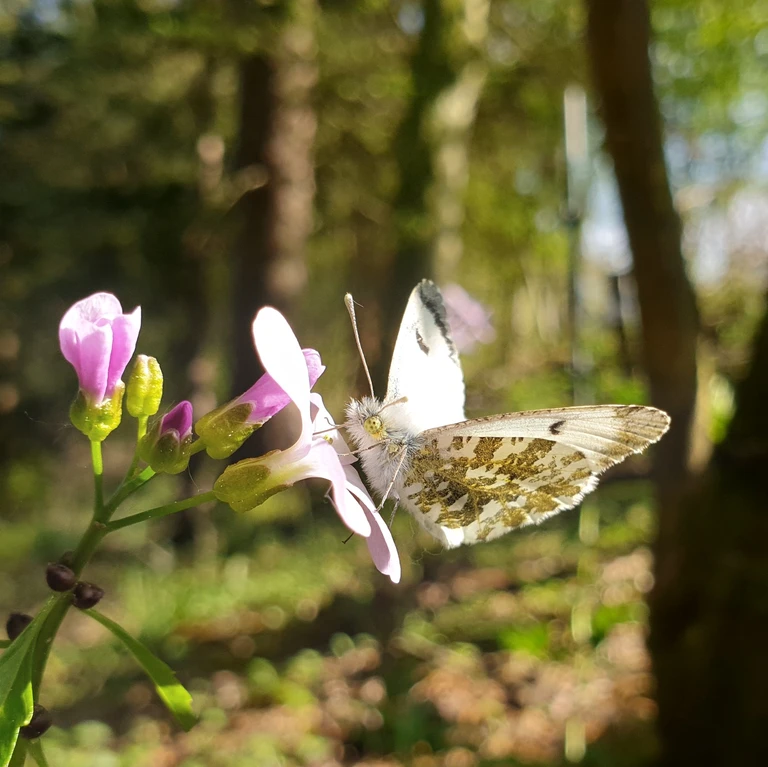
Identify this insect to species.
Anthocharis cardamines
